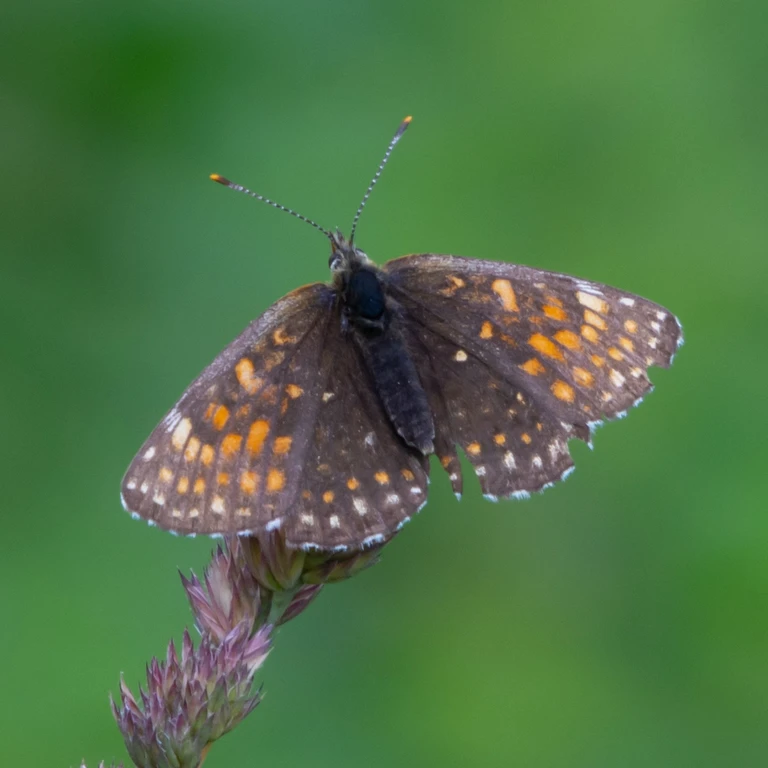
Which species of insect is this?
Melitaea diamina
